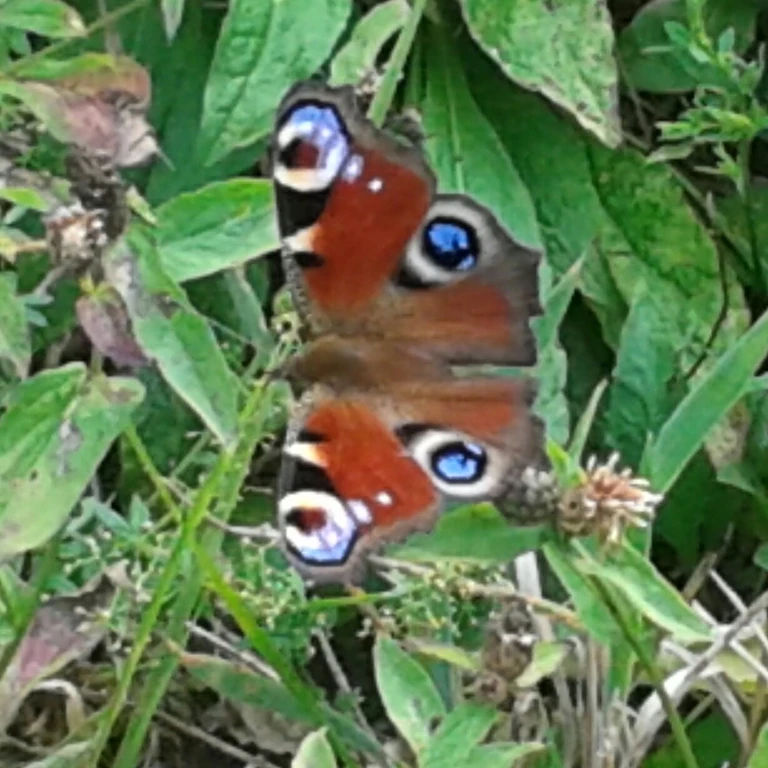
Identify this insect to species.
Aglais io
